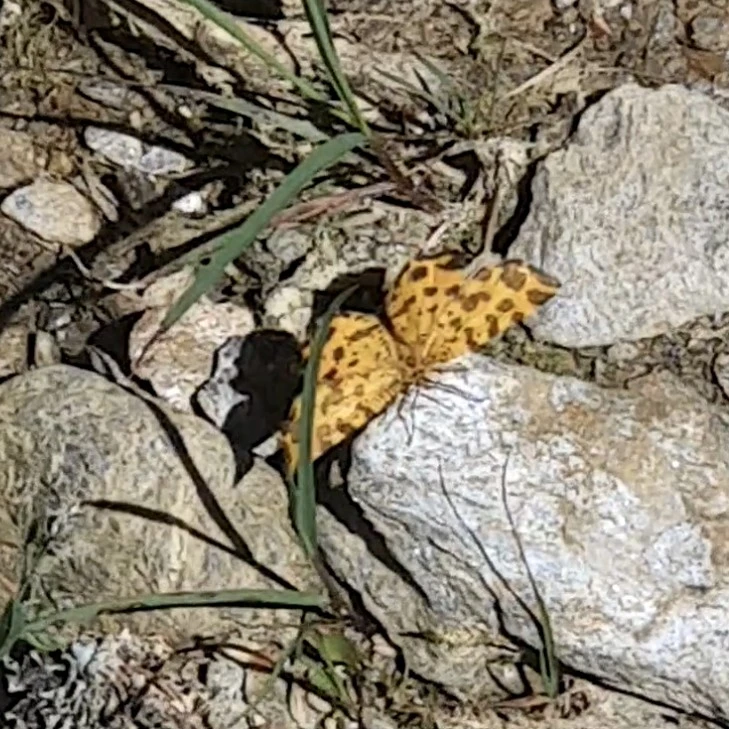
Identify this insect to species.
Pseudopanthera macularia
